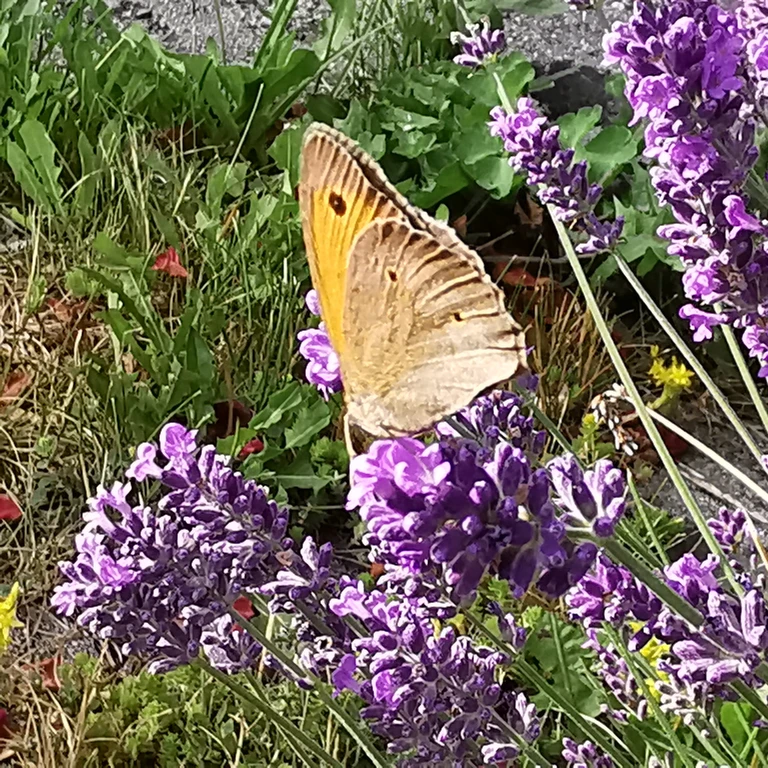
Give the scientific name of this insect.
Maniola jurtina
